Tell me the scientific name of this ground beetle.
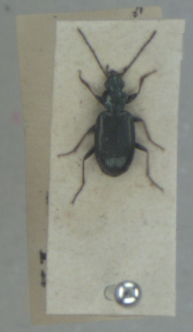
Bembidion atrocaeruleum
